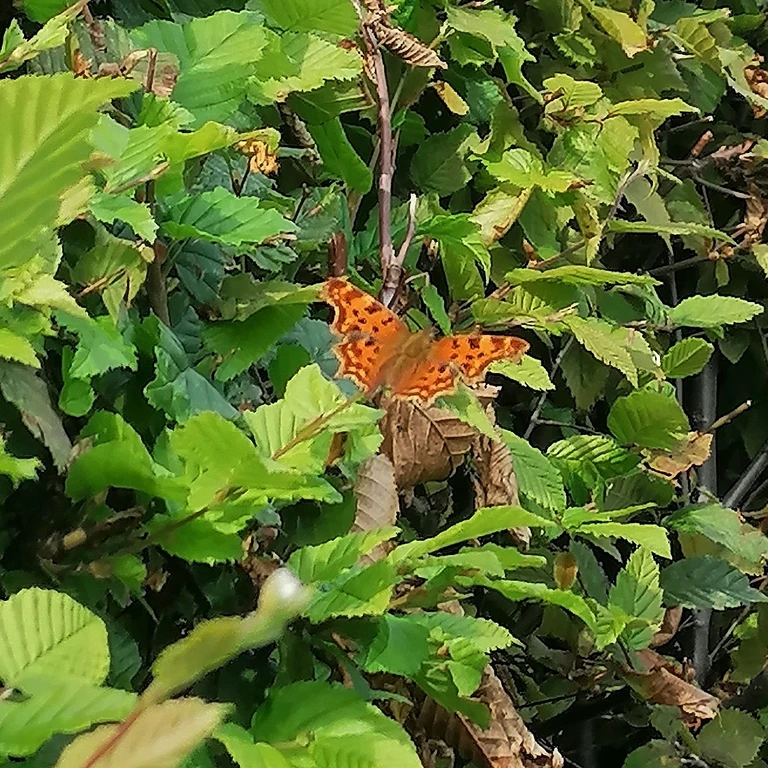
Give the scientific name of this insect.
Polygonia c-album
